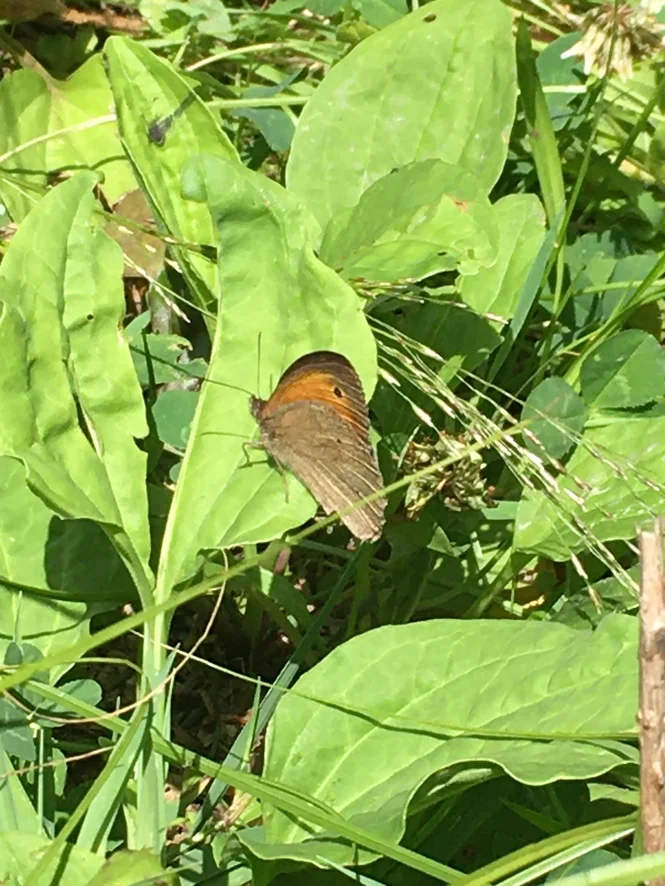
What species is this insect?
Maniola jurtina
